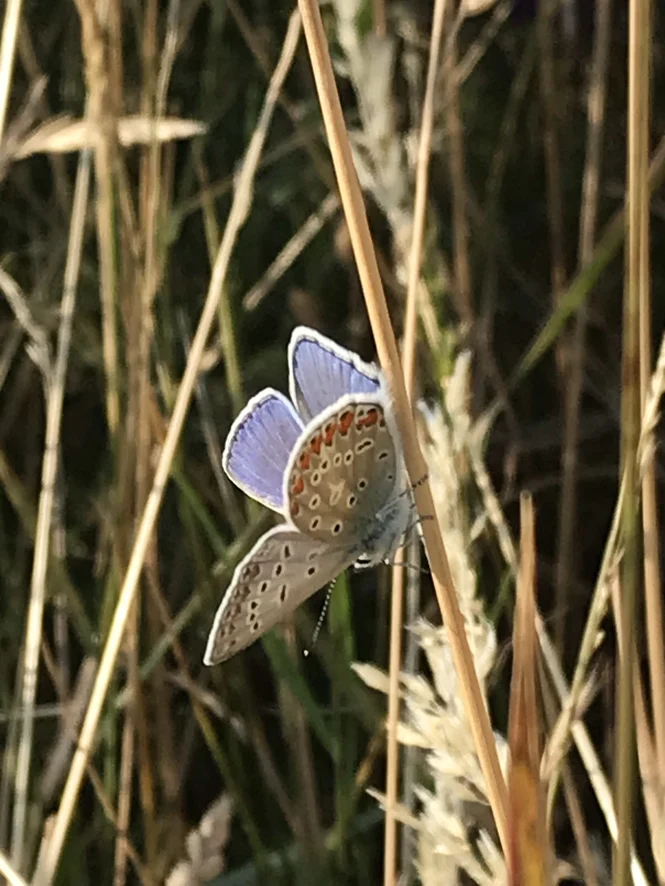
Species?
Polyommatus icarus
